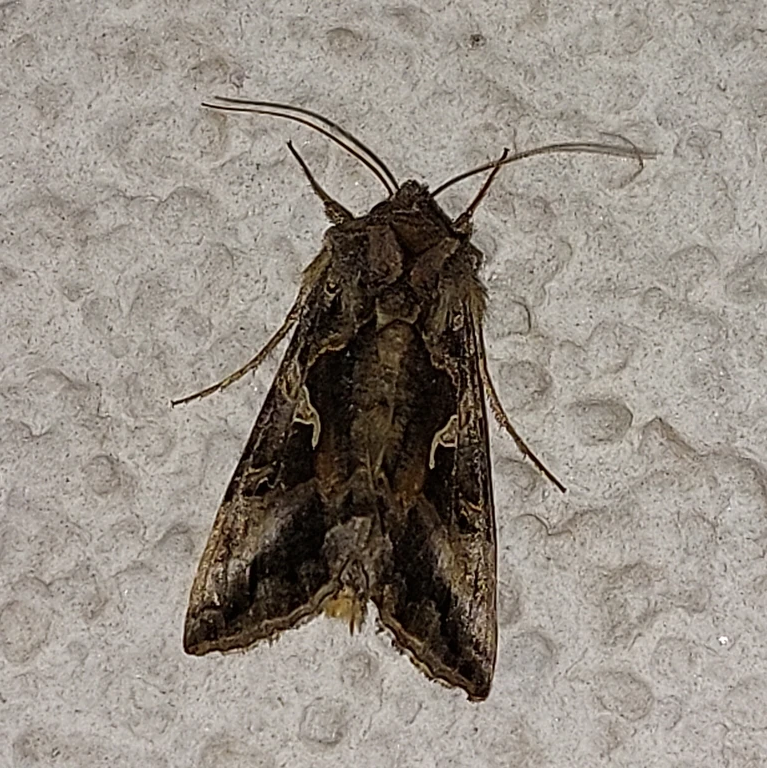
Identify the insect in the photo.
Autographa gamma
